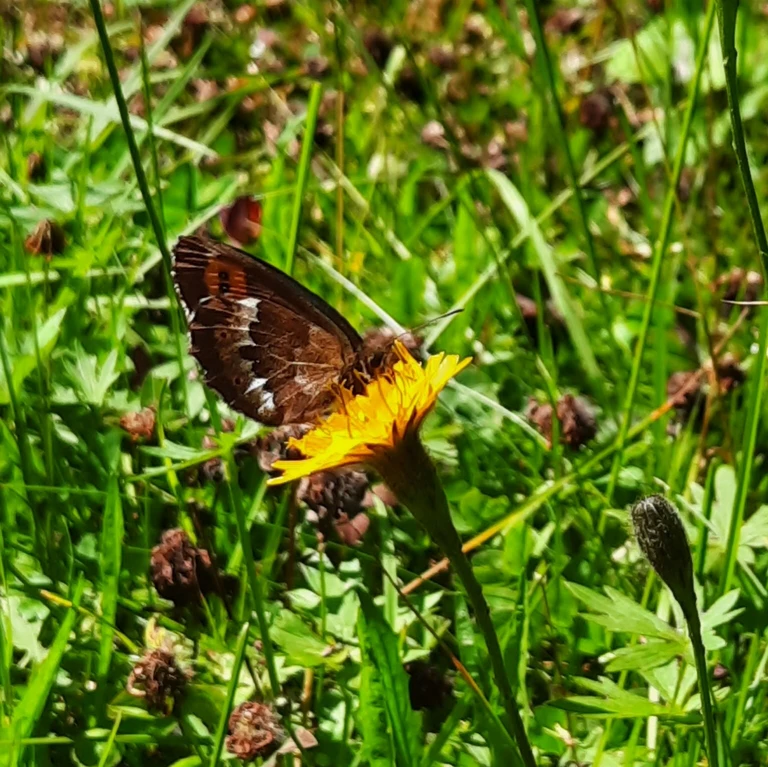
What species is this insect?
Erebia euryale
